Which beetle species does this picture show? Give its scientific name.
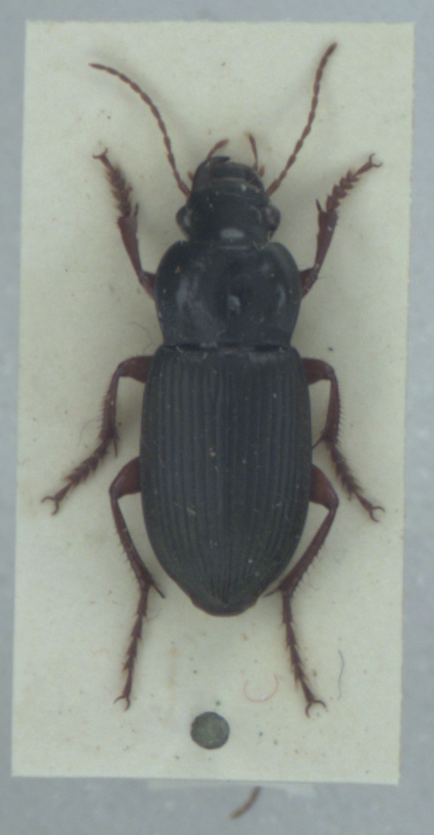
Harpalus rufipes
